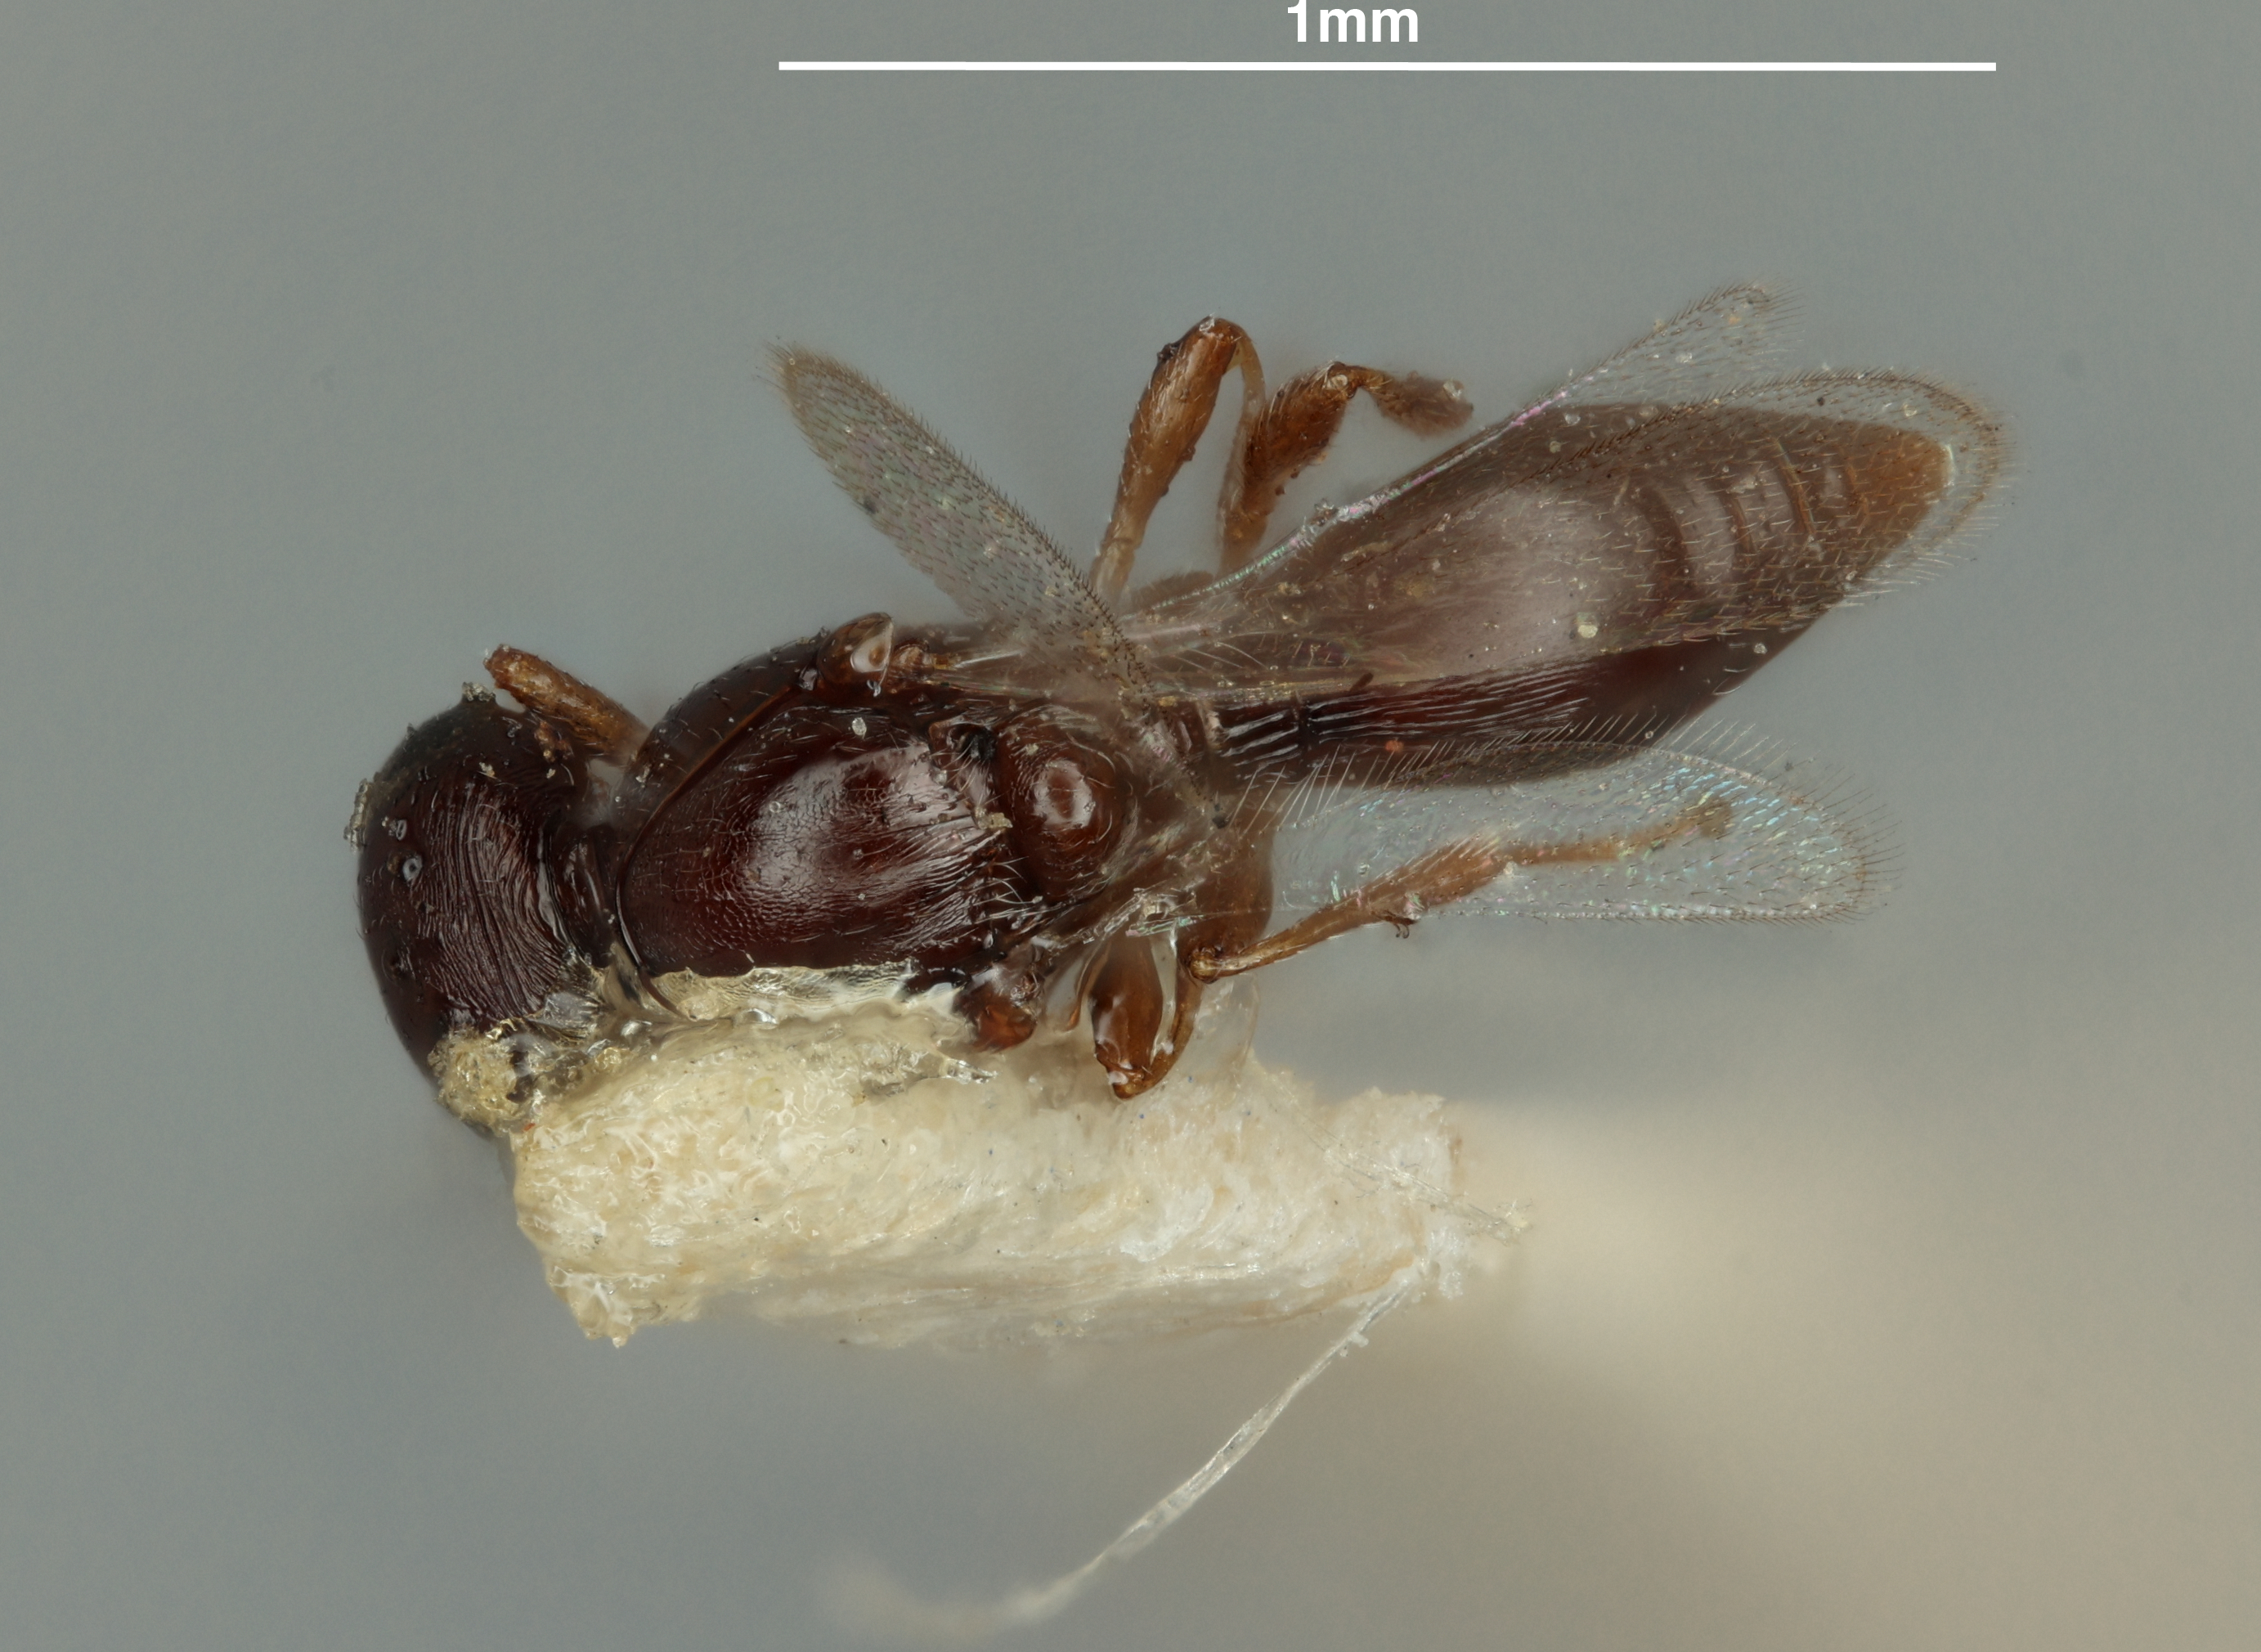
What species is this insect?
Polygnotus actinomeridis
